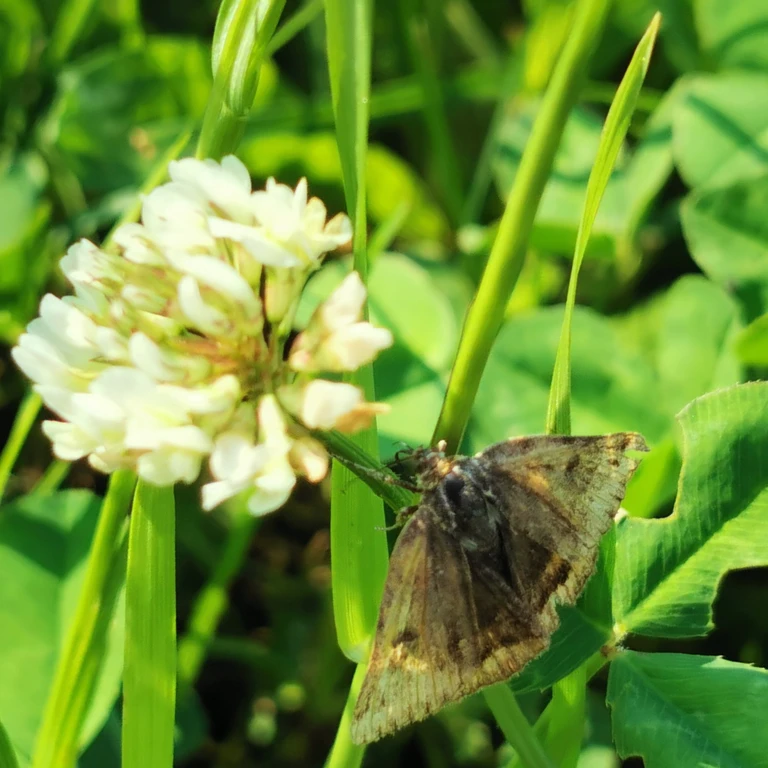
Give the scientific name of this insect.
Euclidia glyphica
